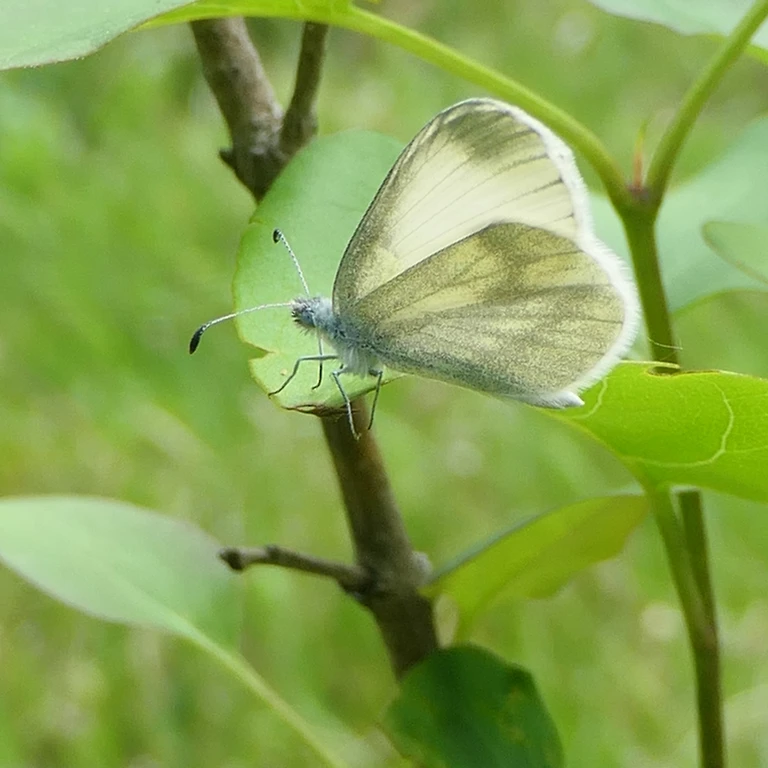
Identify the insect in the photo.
Leptidea sinapis/juvernica
